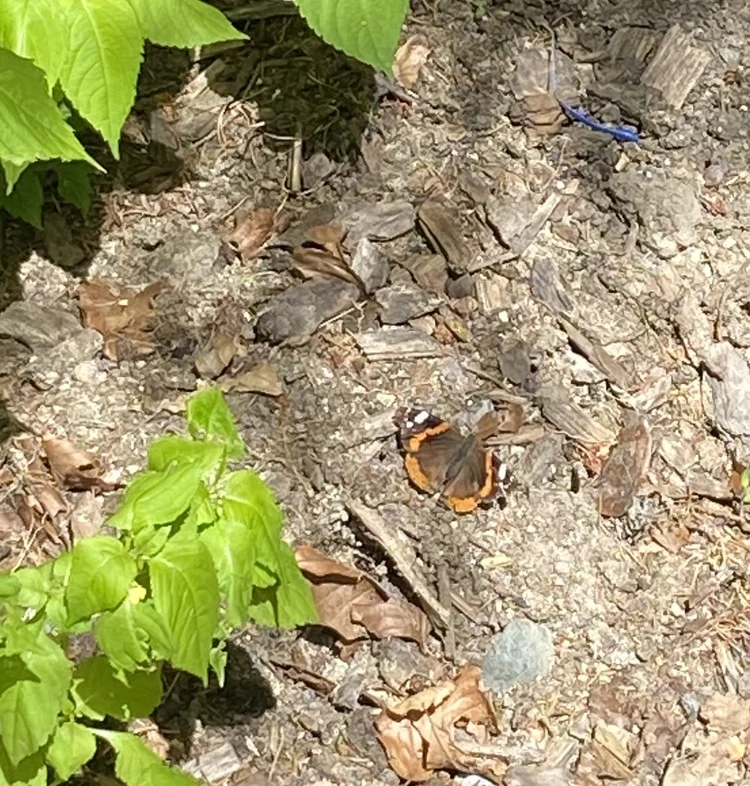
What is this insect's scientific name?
Vanessa atalanta
